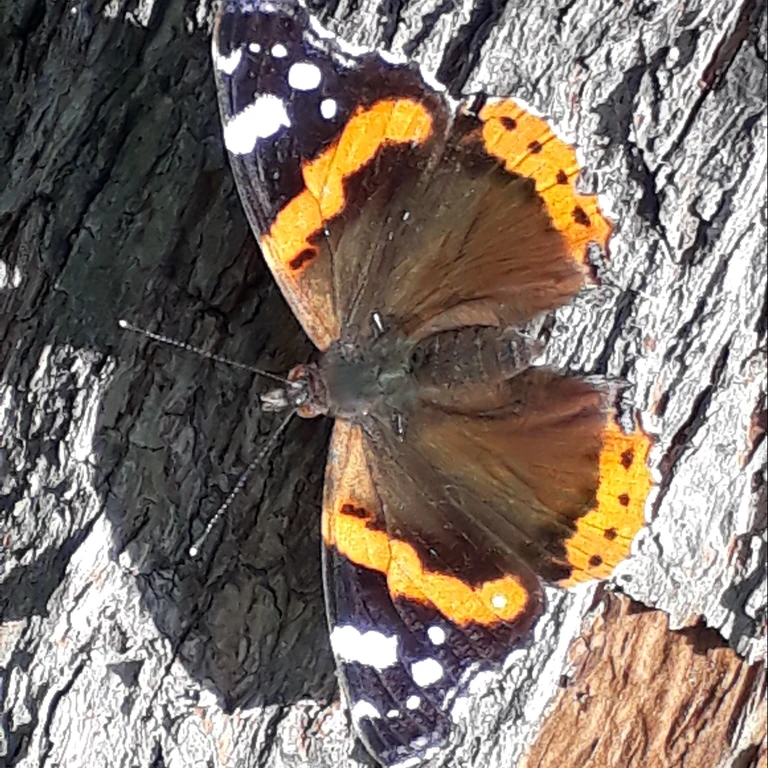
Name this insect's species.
Vanessa atalanta
